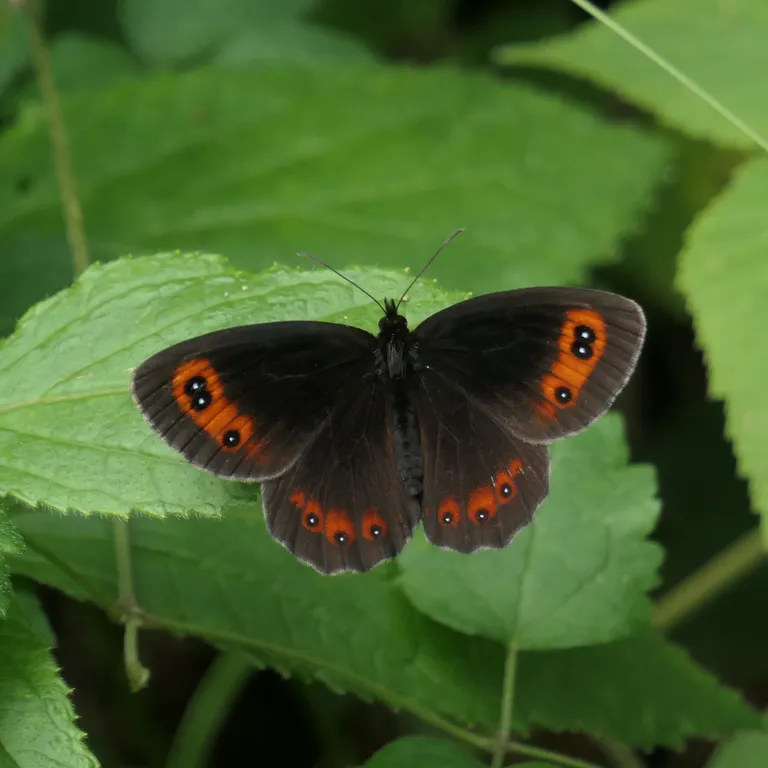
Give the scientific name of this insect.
Erebia aethiops
